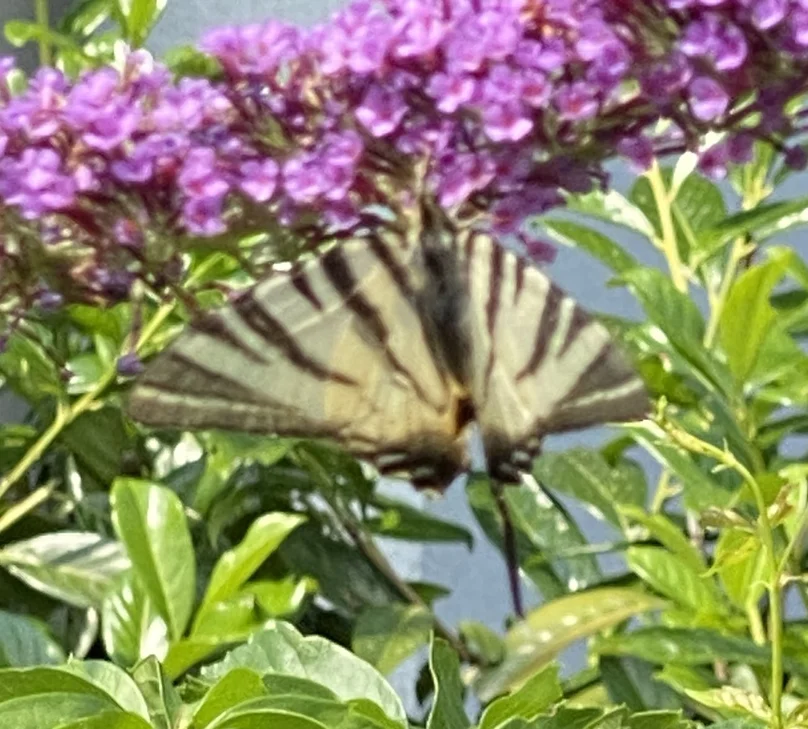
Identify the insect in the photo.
Iphiclides podalirius
